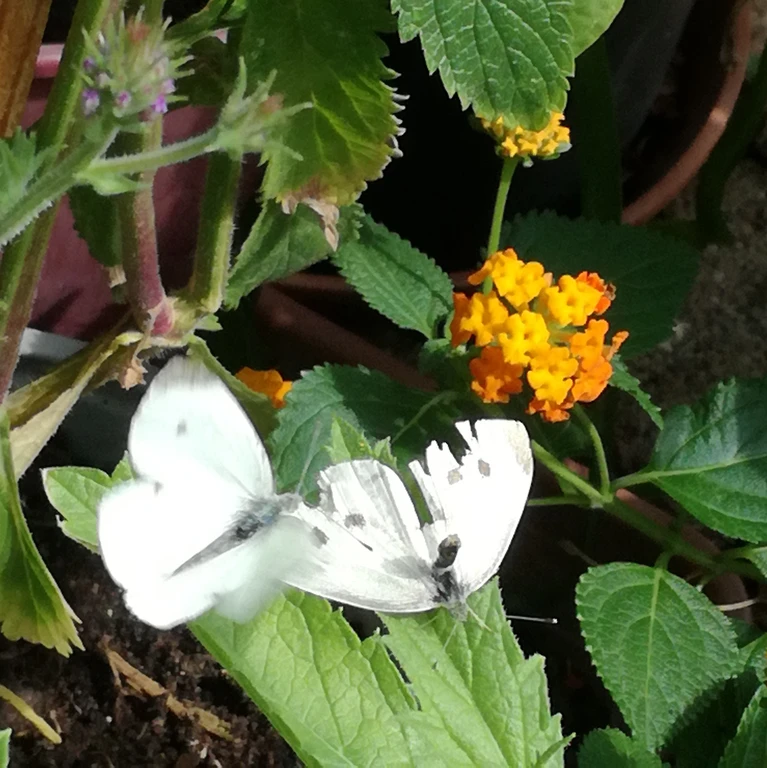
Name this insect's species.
Pieris rapae
